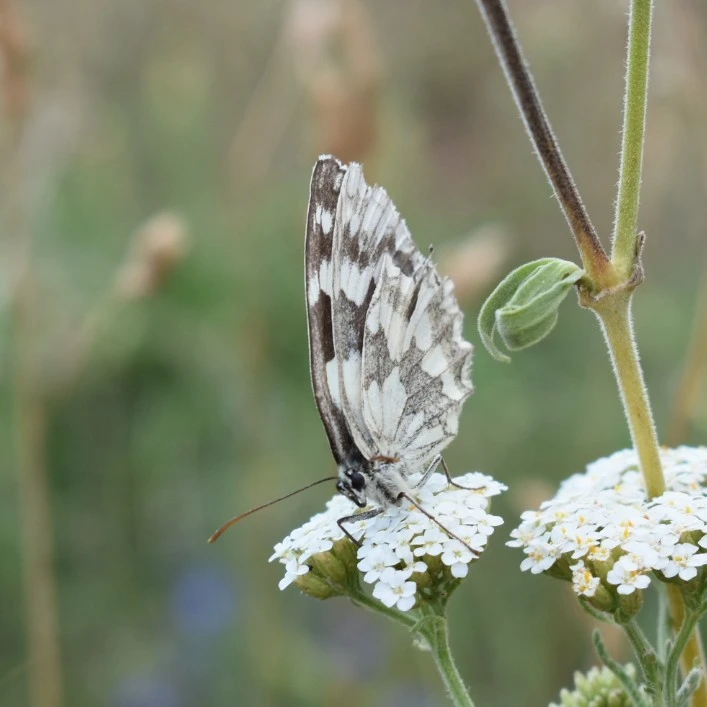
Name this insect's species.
Melanargia galathea
